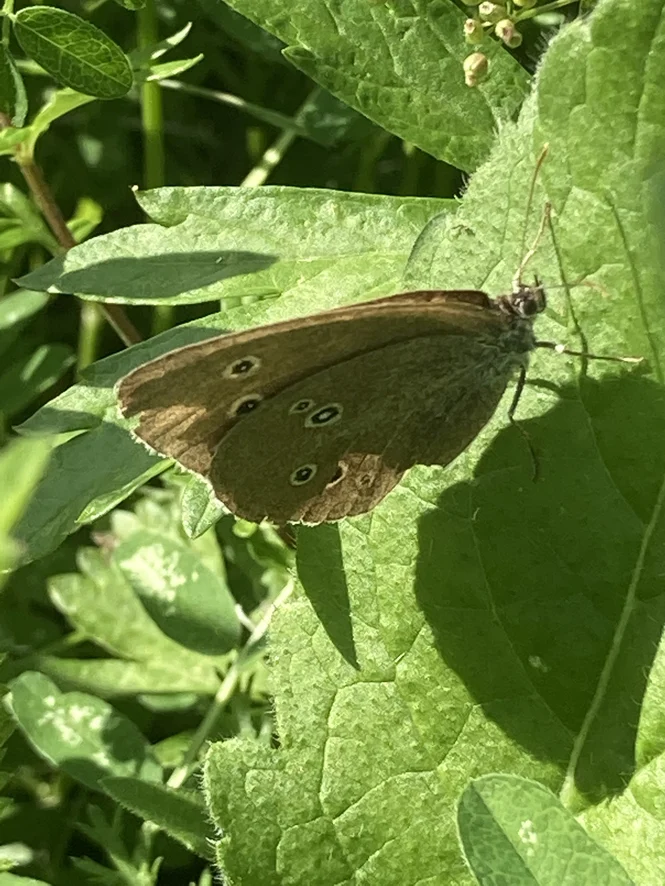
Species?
Aphantopus hyperantus
